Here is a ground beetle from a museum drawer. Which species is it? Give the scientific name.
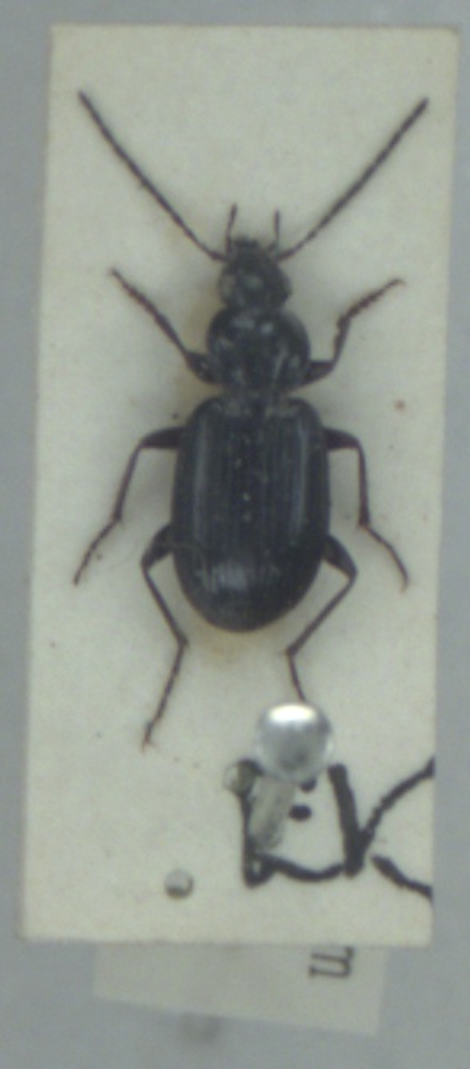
Agonum nigrum
